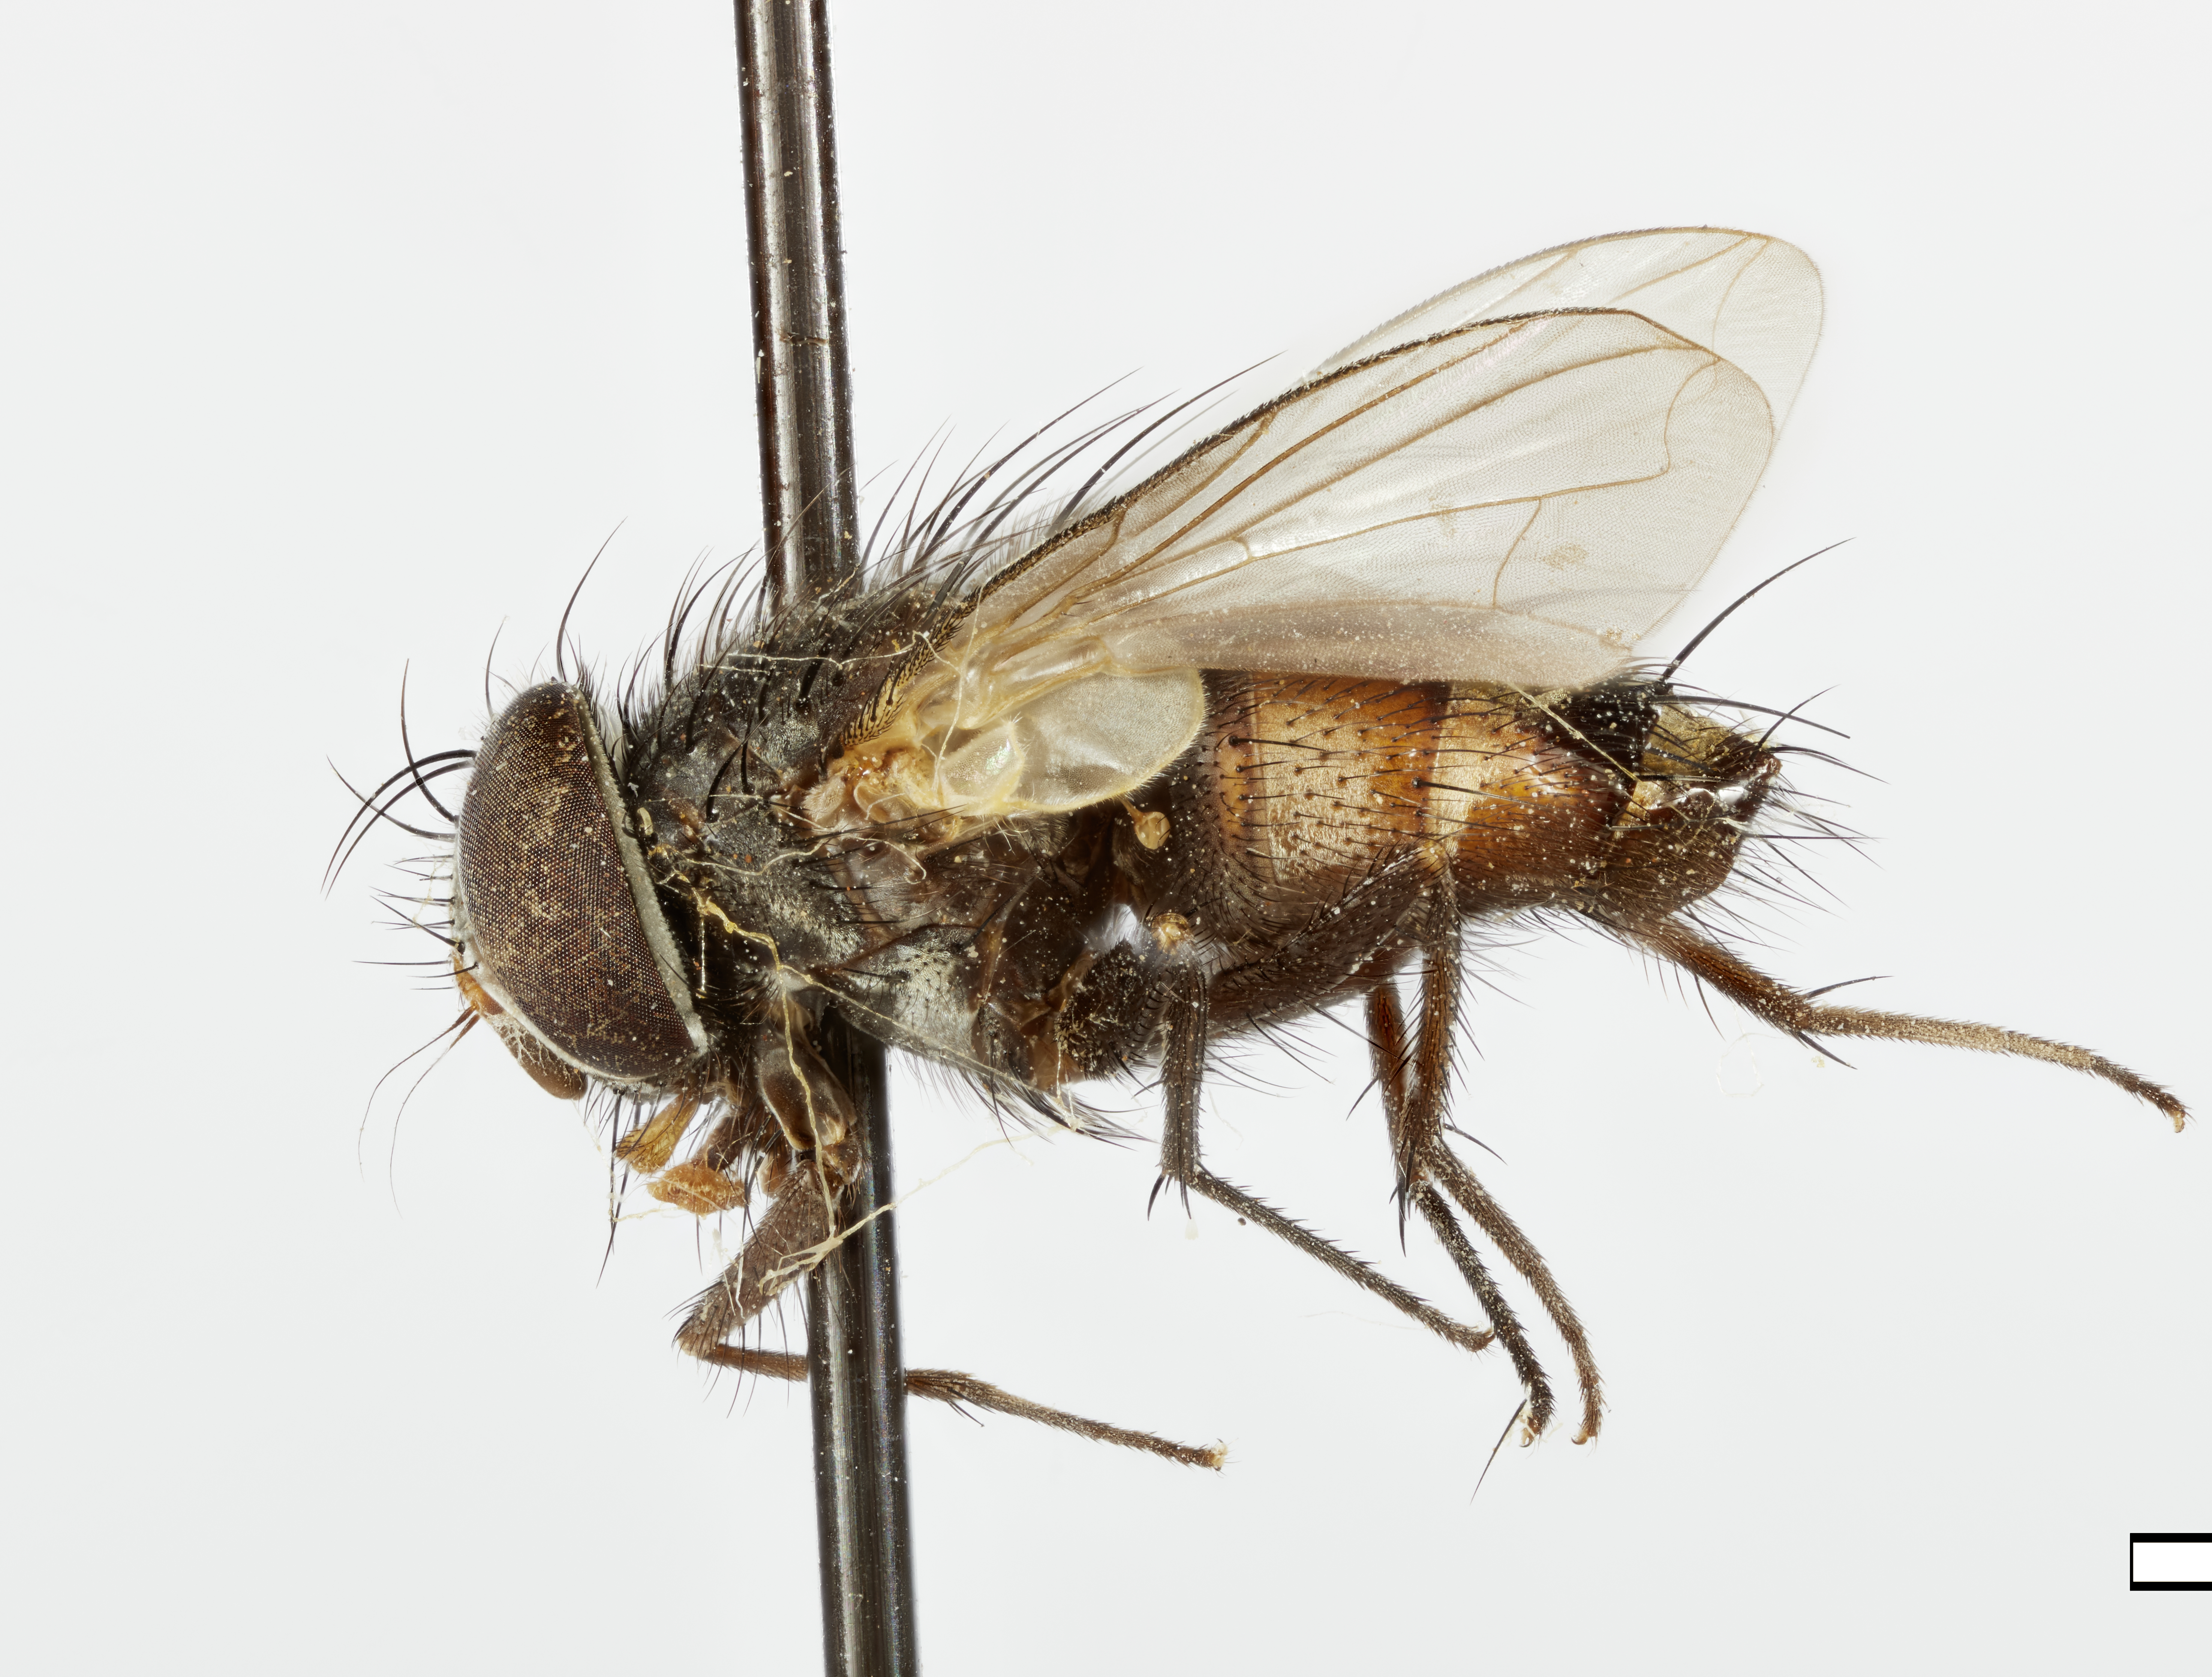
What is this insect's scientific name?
Argyrochaetona cubana
